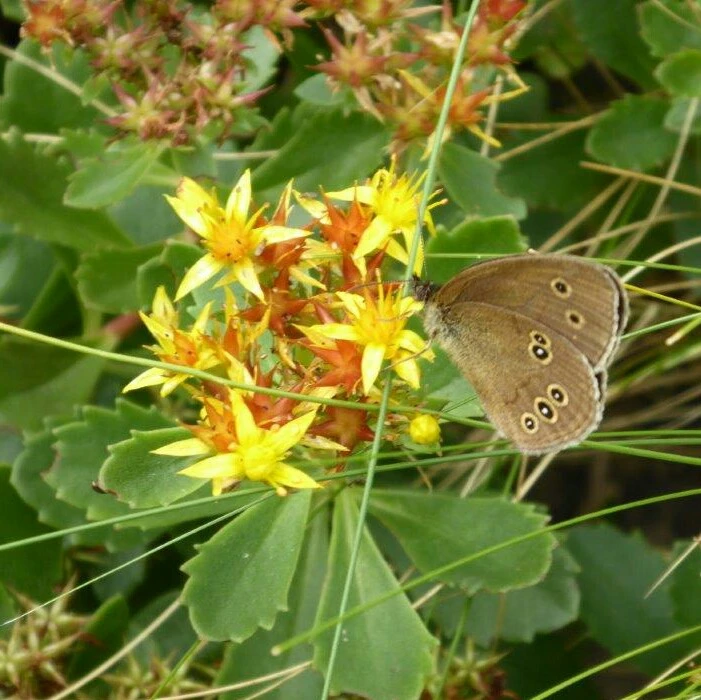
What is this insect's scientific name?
Aphantopus hyperantus
